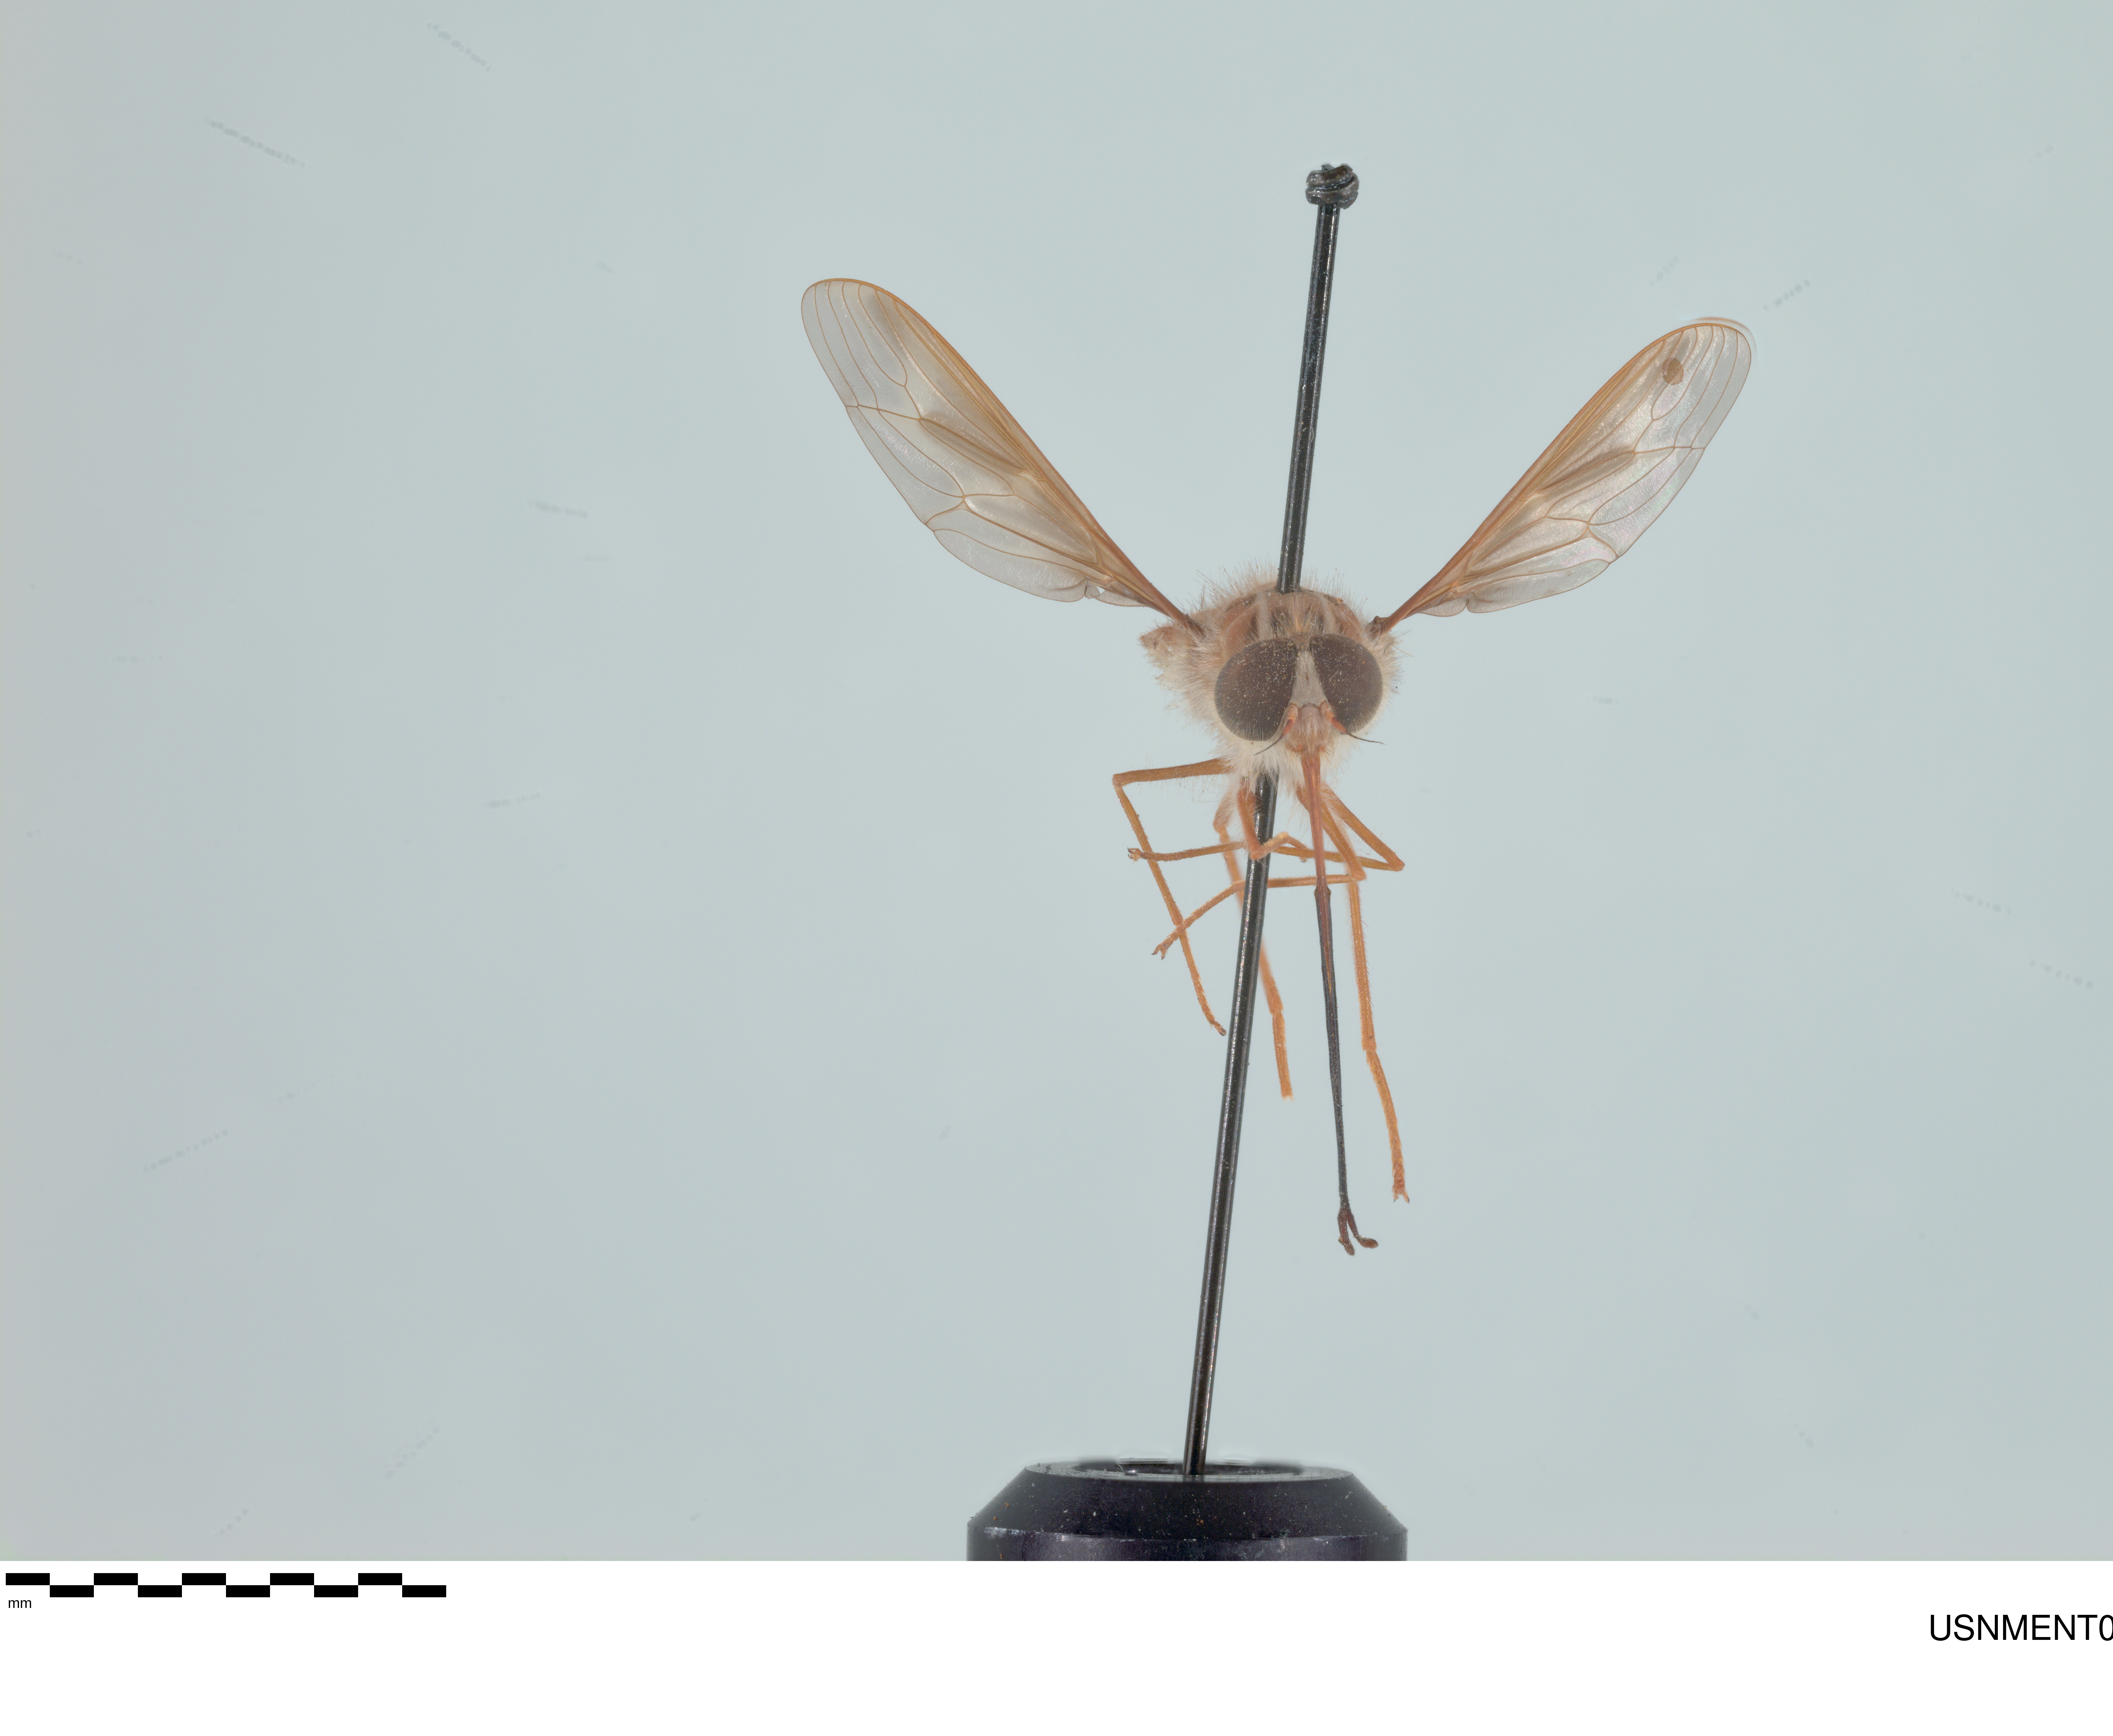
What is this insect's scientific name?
Hirmoneura nubipennis (also Trichophthalma nubipennis)
